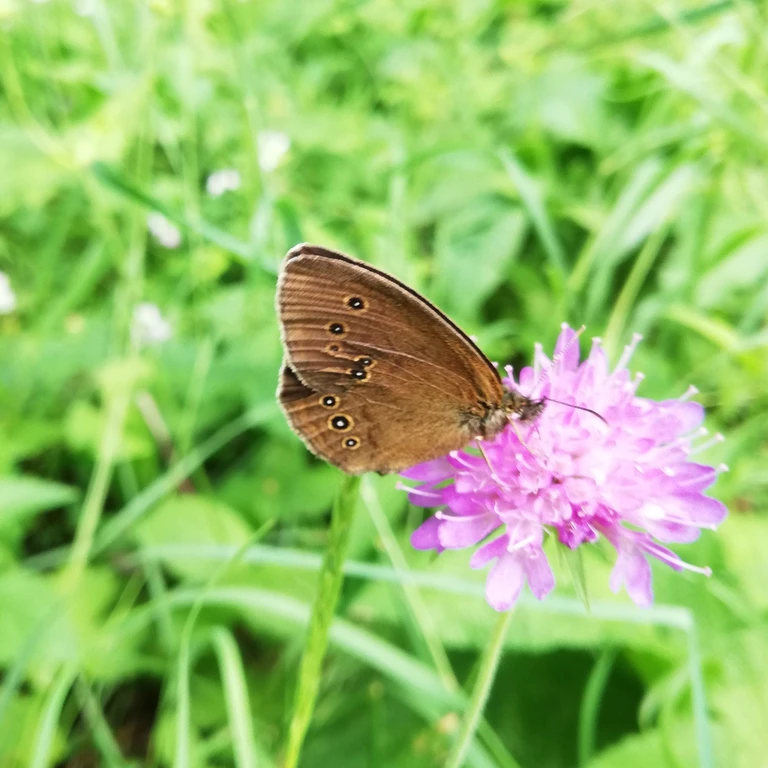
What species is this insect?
Aphantopus hyperantus
